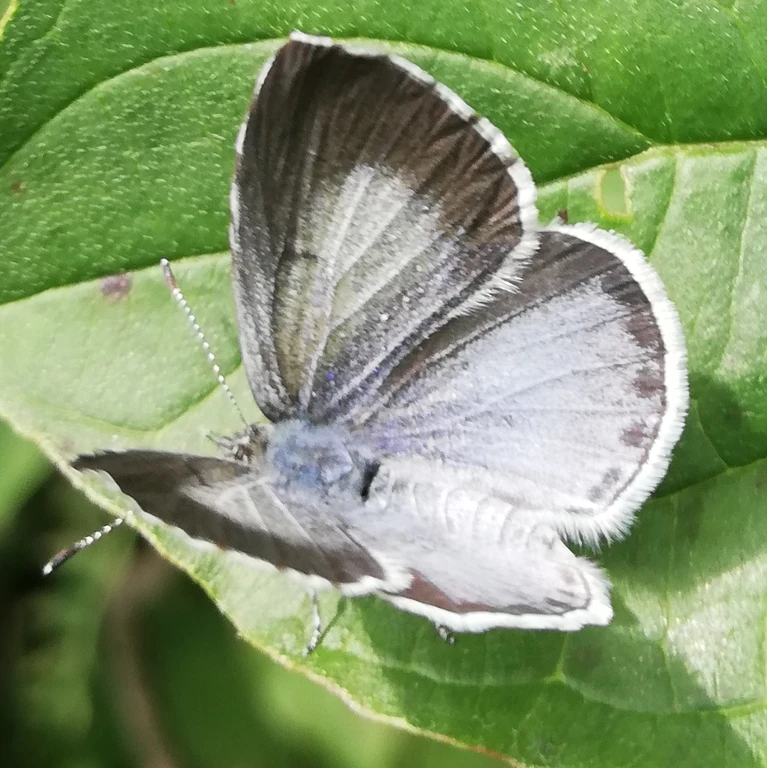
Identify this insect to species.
Celastrina argiolus
